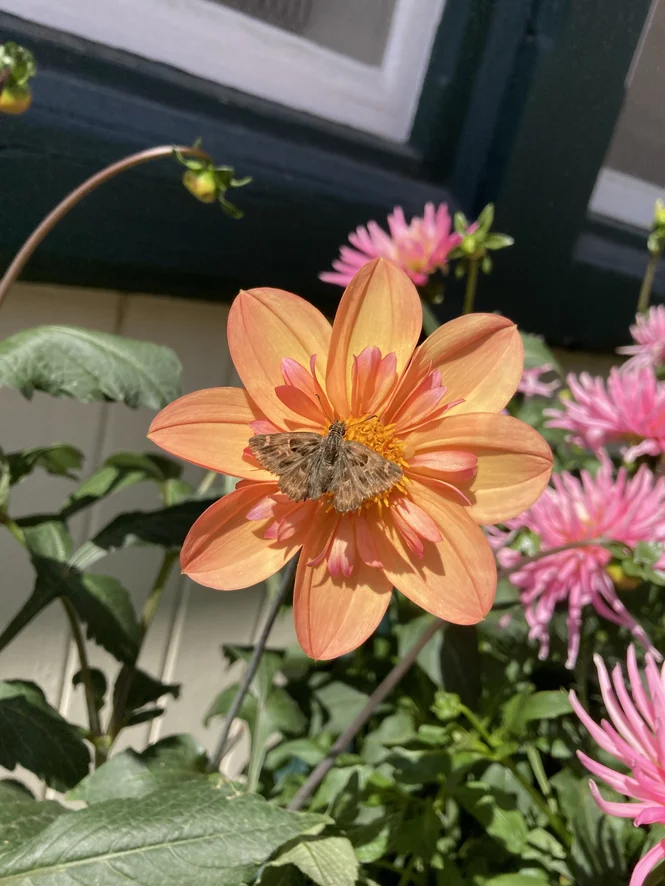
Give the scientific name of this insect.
Carcharodus alceae
